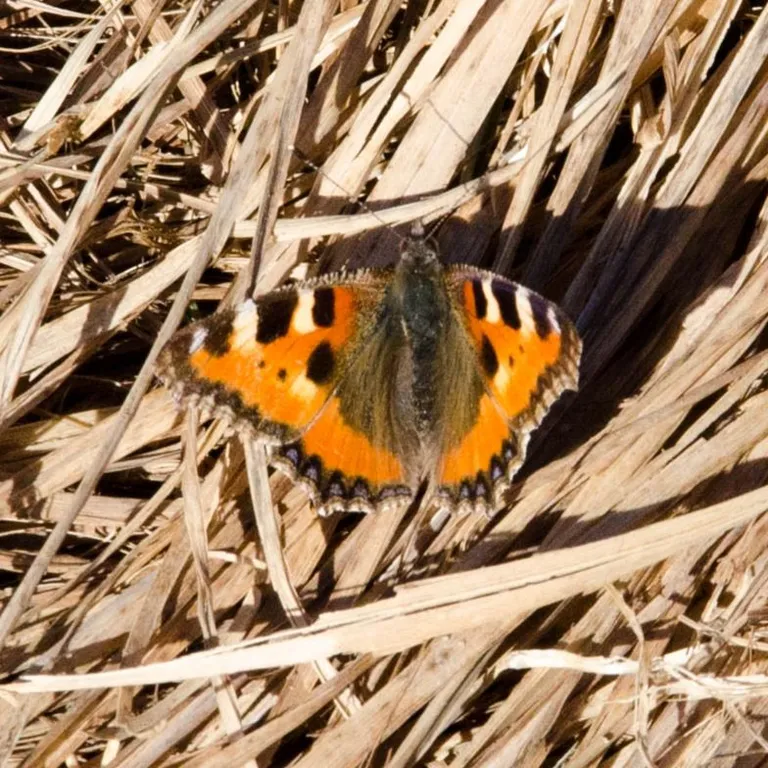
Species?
Aglais urticae
